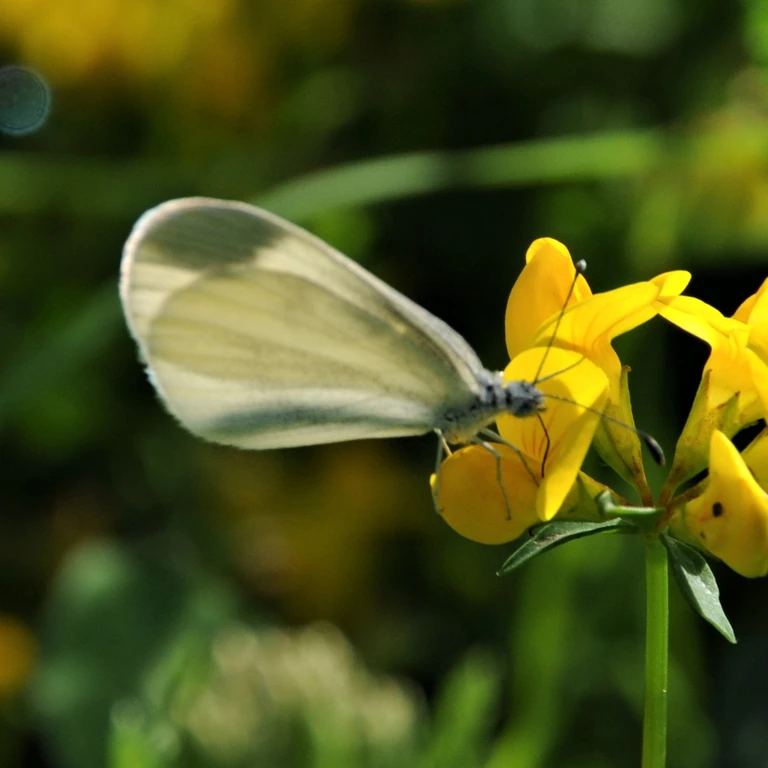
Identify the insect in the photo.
Leptidea sinapis/juvernica
